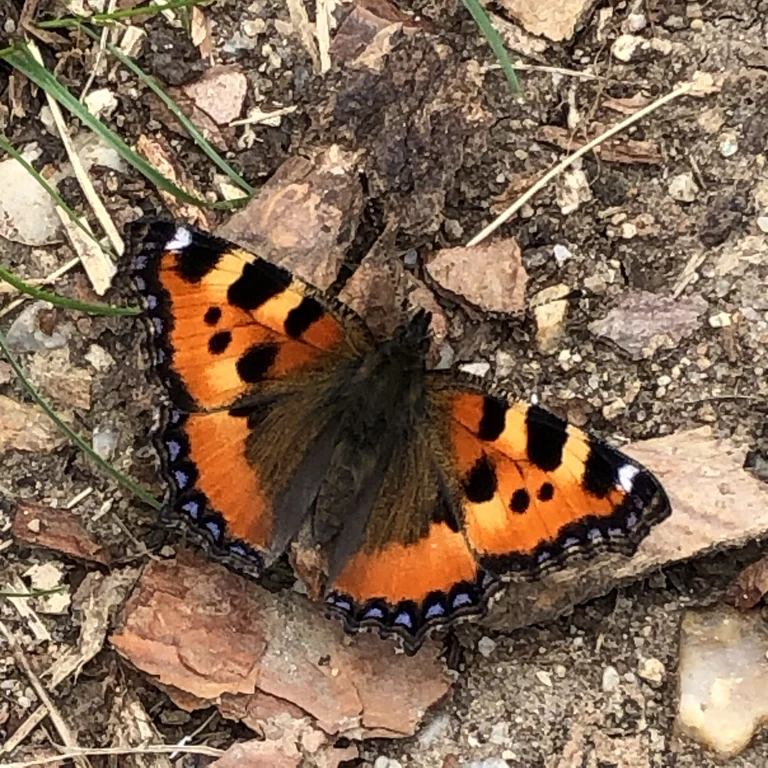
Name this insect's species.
Aglais urticae
